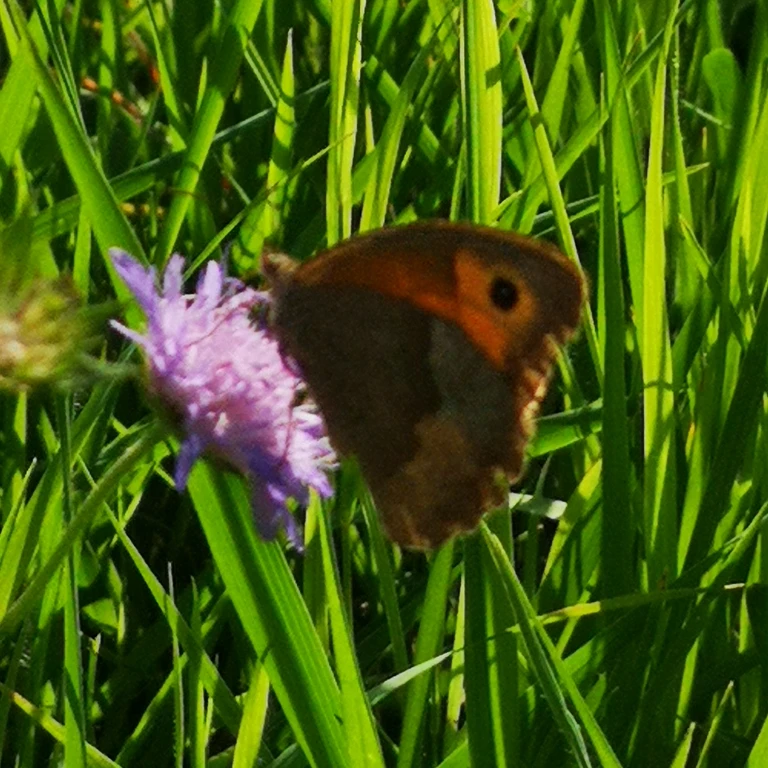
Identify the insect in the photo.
Maniola jurtina
